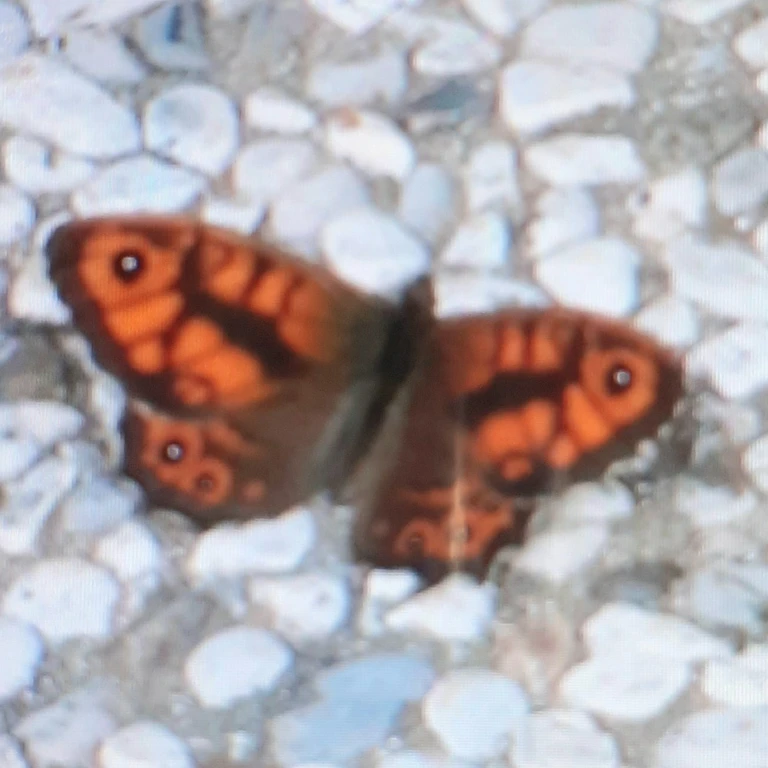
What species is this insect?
Lasiommata megera (also Pararge megera)
